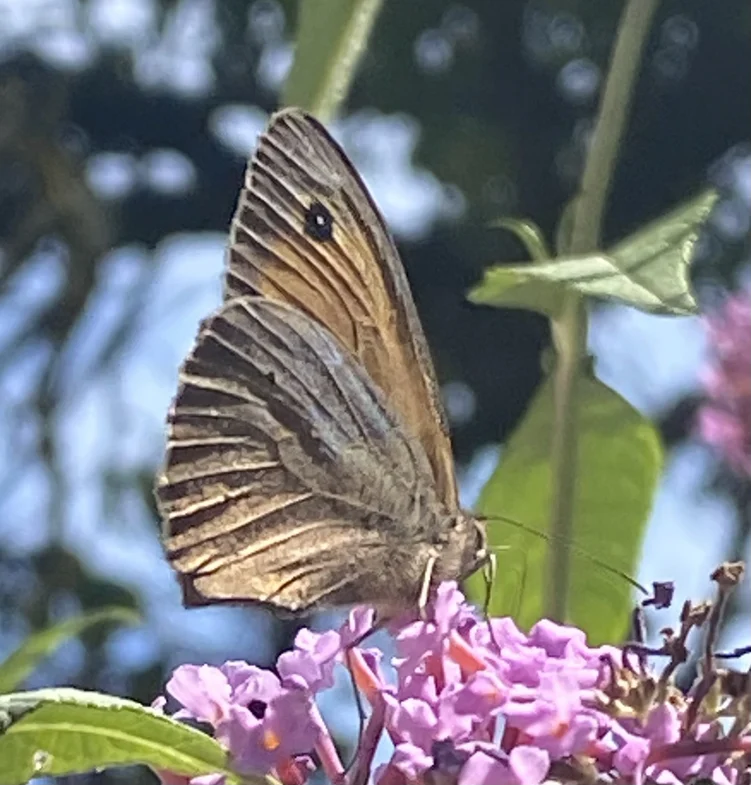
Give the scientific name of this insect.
Maniola jurtina
